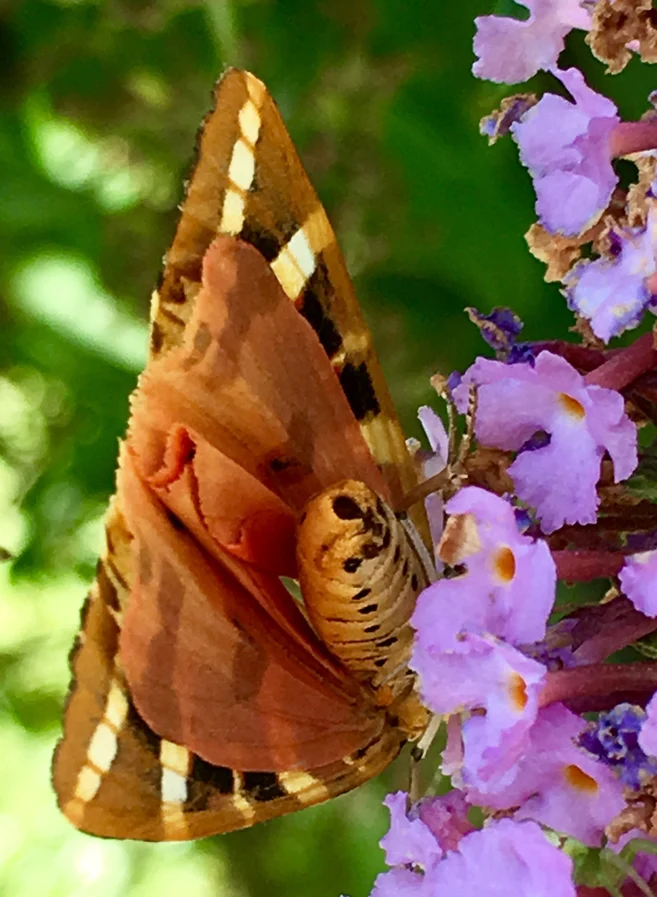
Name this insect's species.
Euplagia quadripunctaria
